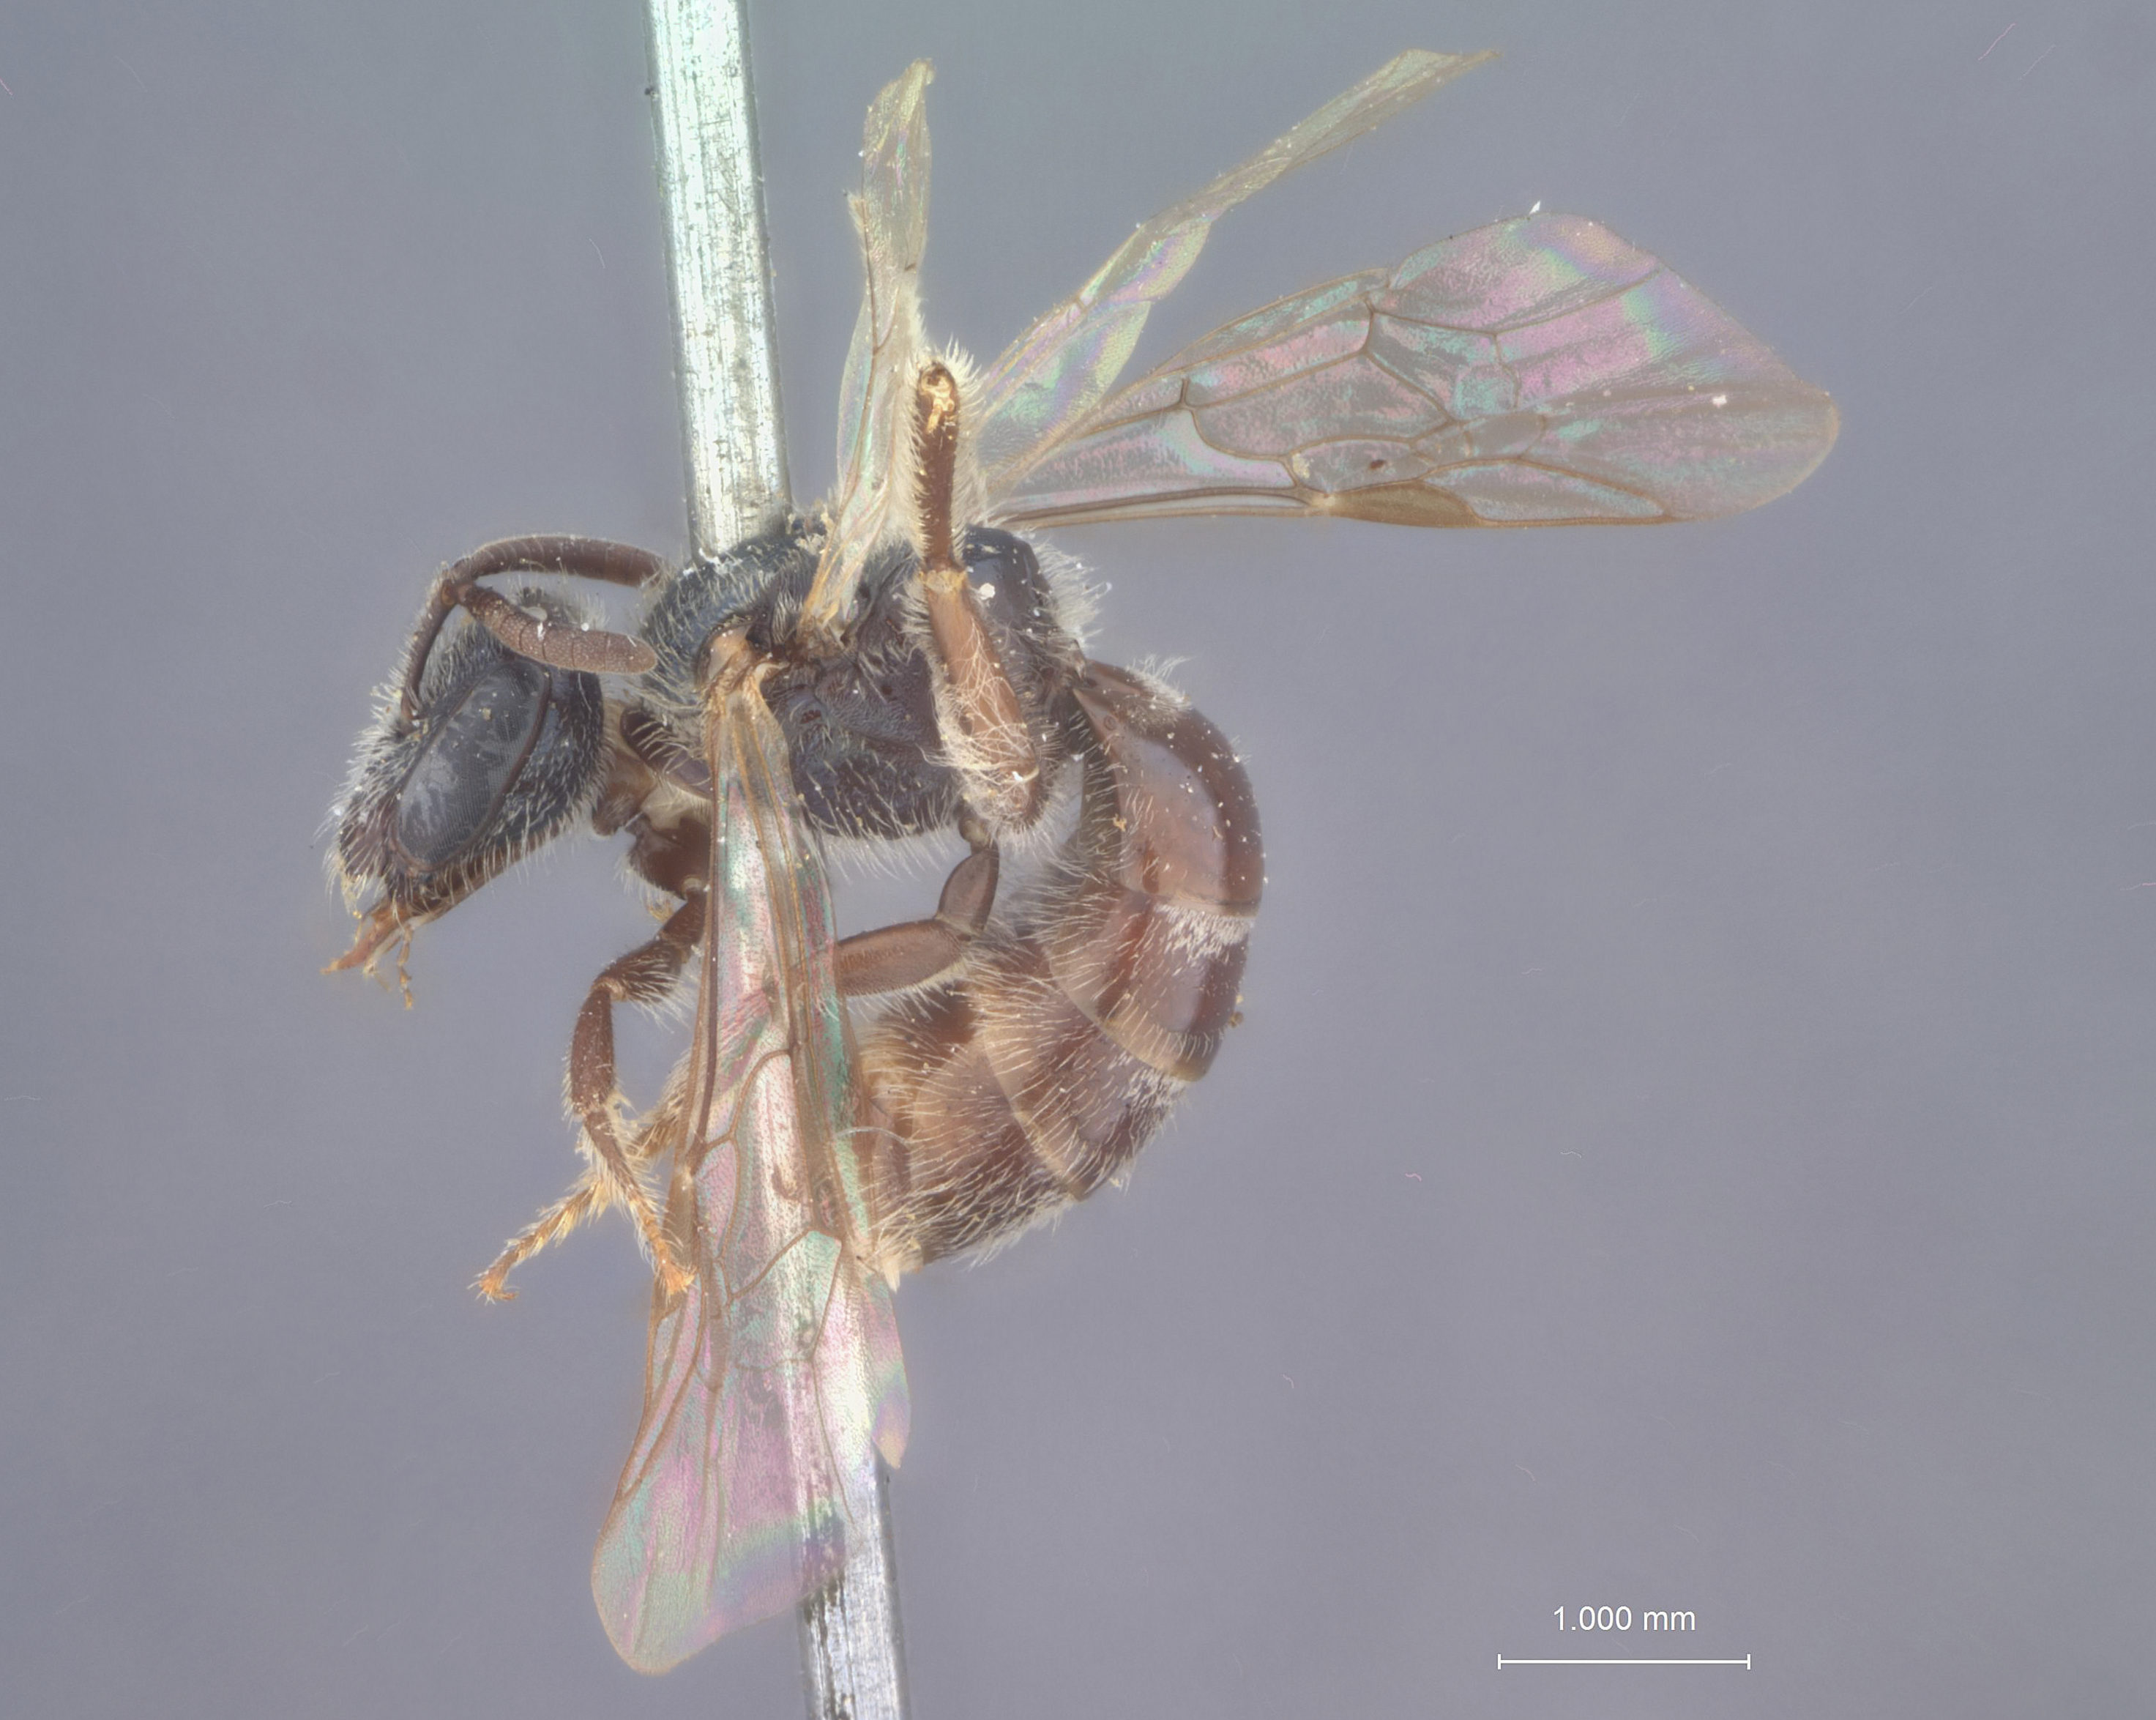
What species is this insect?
Halictus meritus
